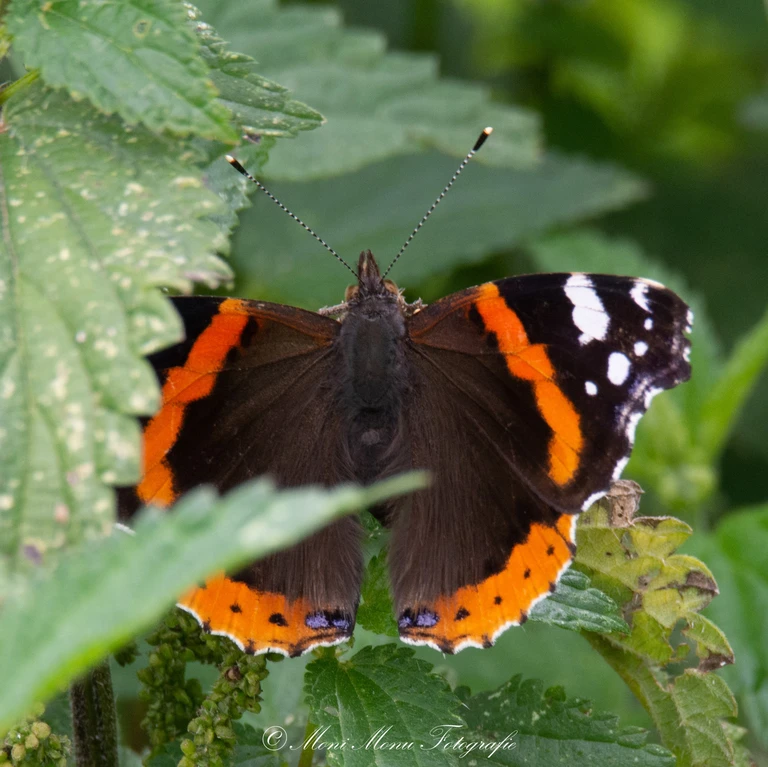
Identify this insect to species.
Vanessa atalanta
